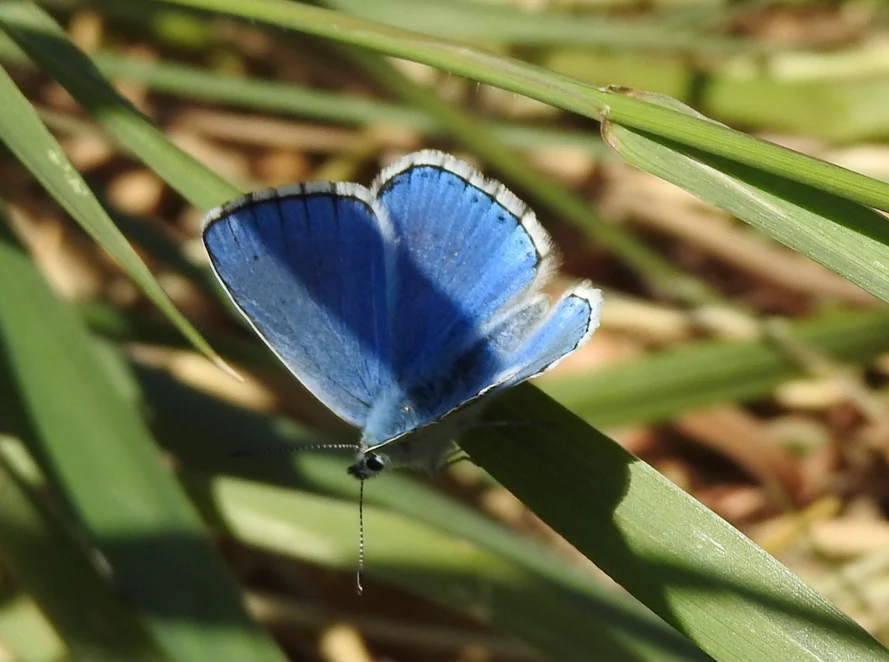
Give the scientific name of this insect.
Lysandra bellargus
